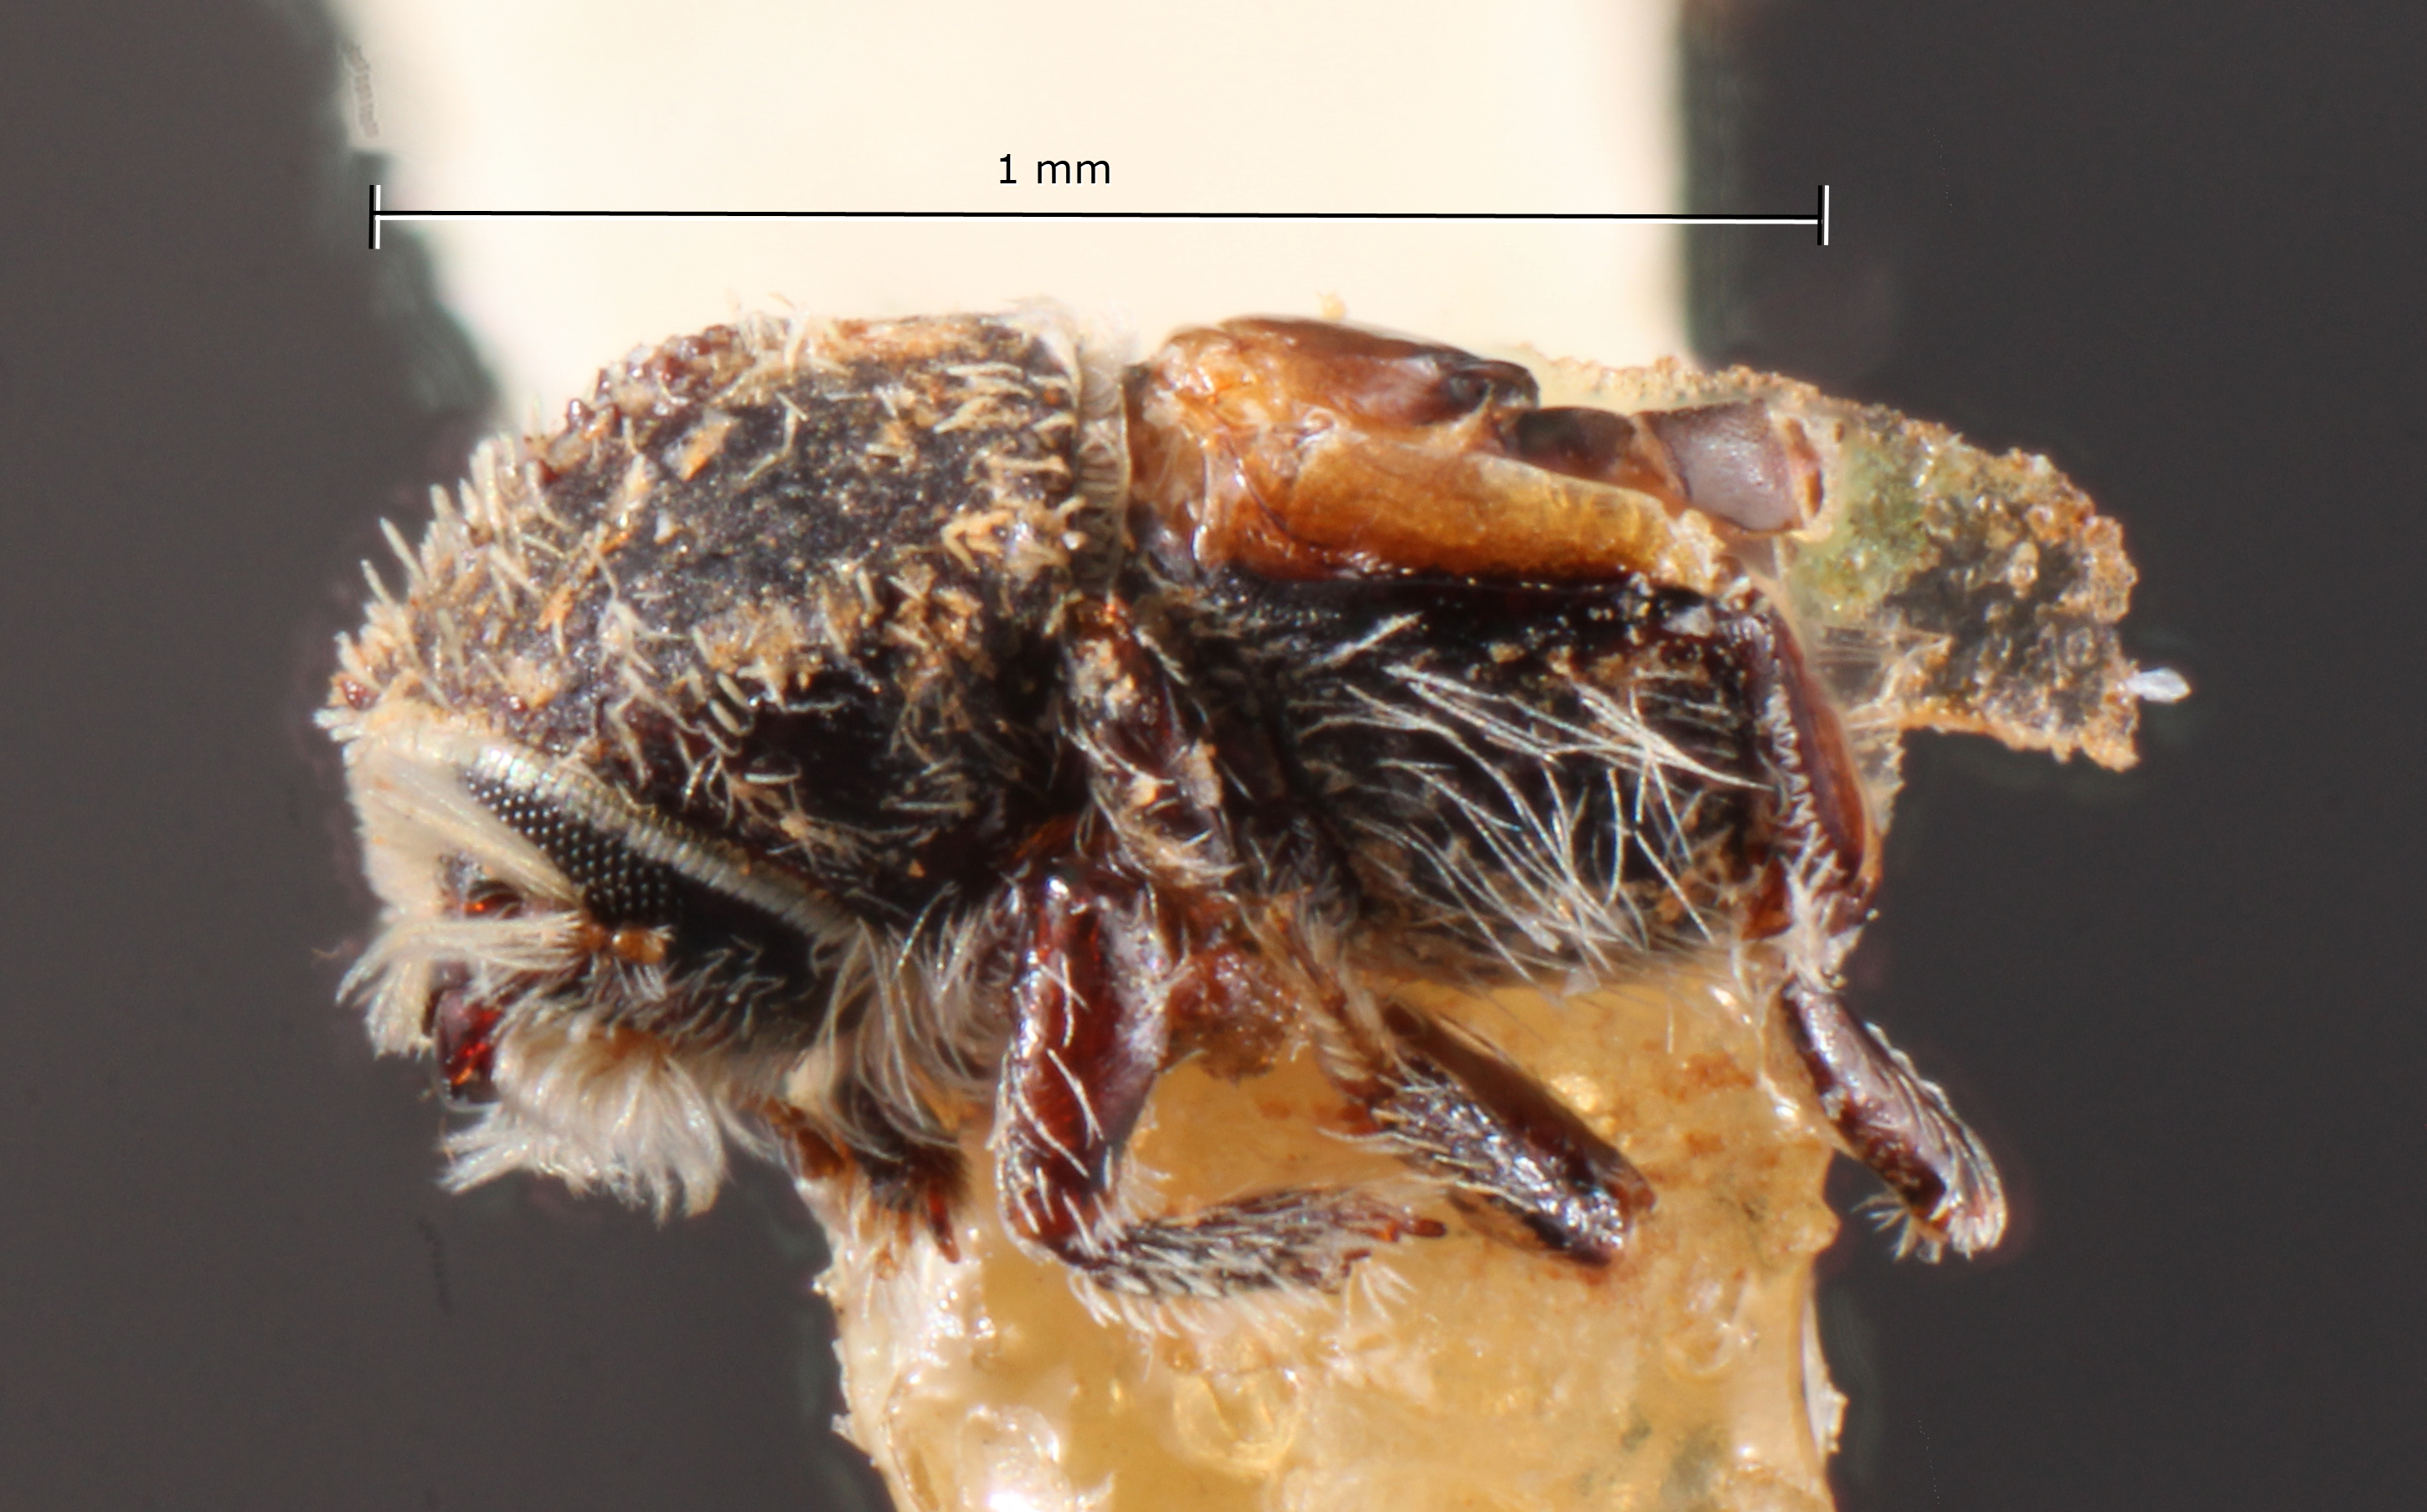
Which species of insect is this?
Stenoclyptus ceanothi
